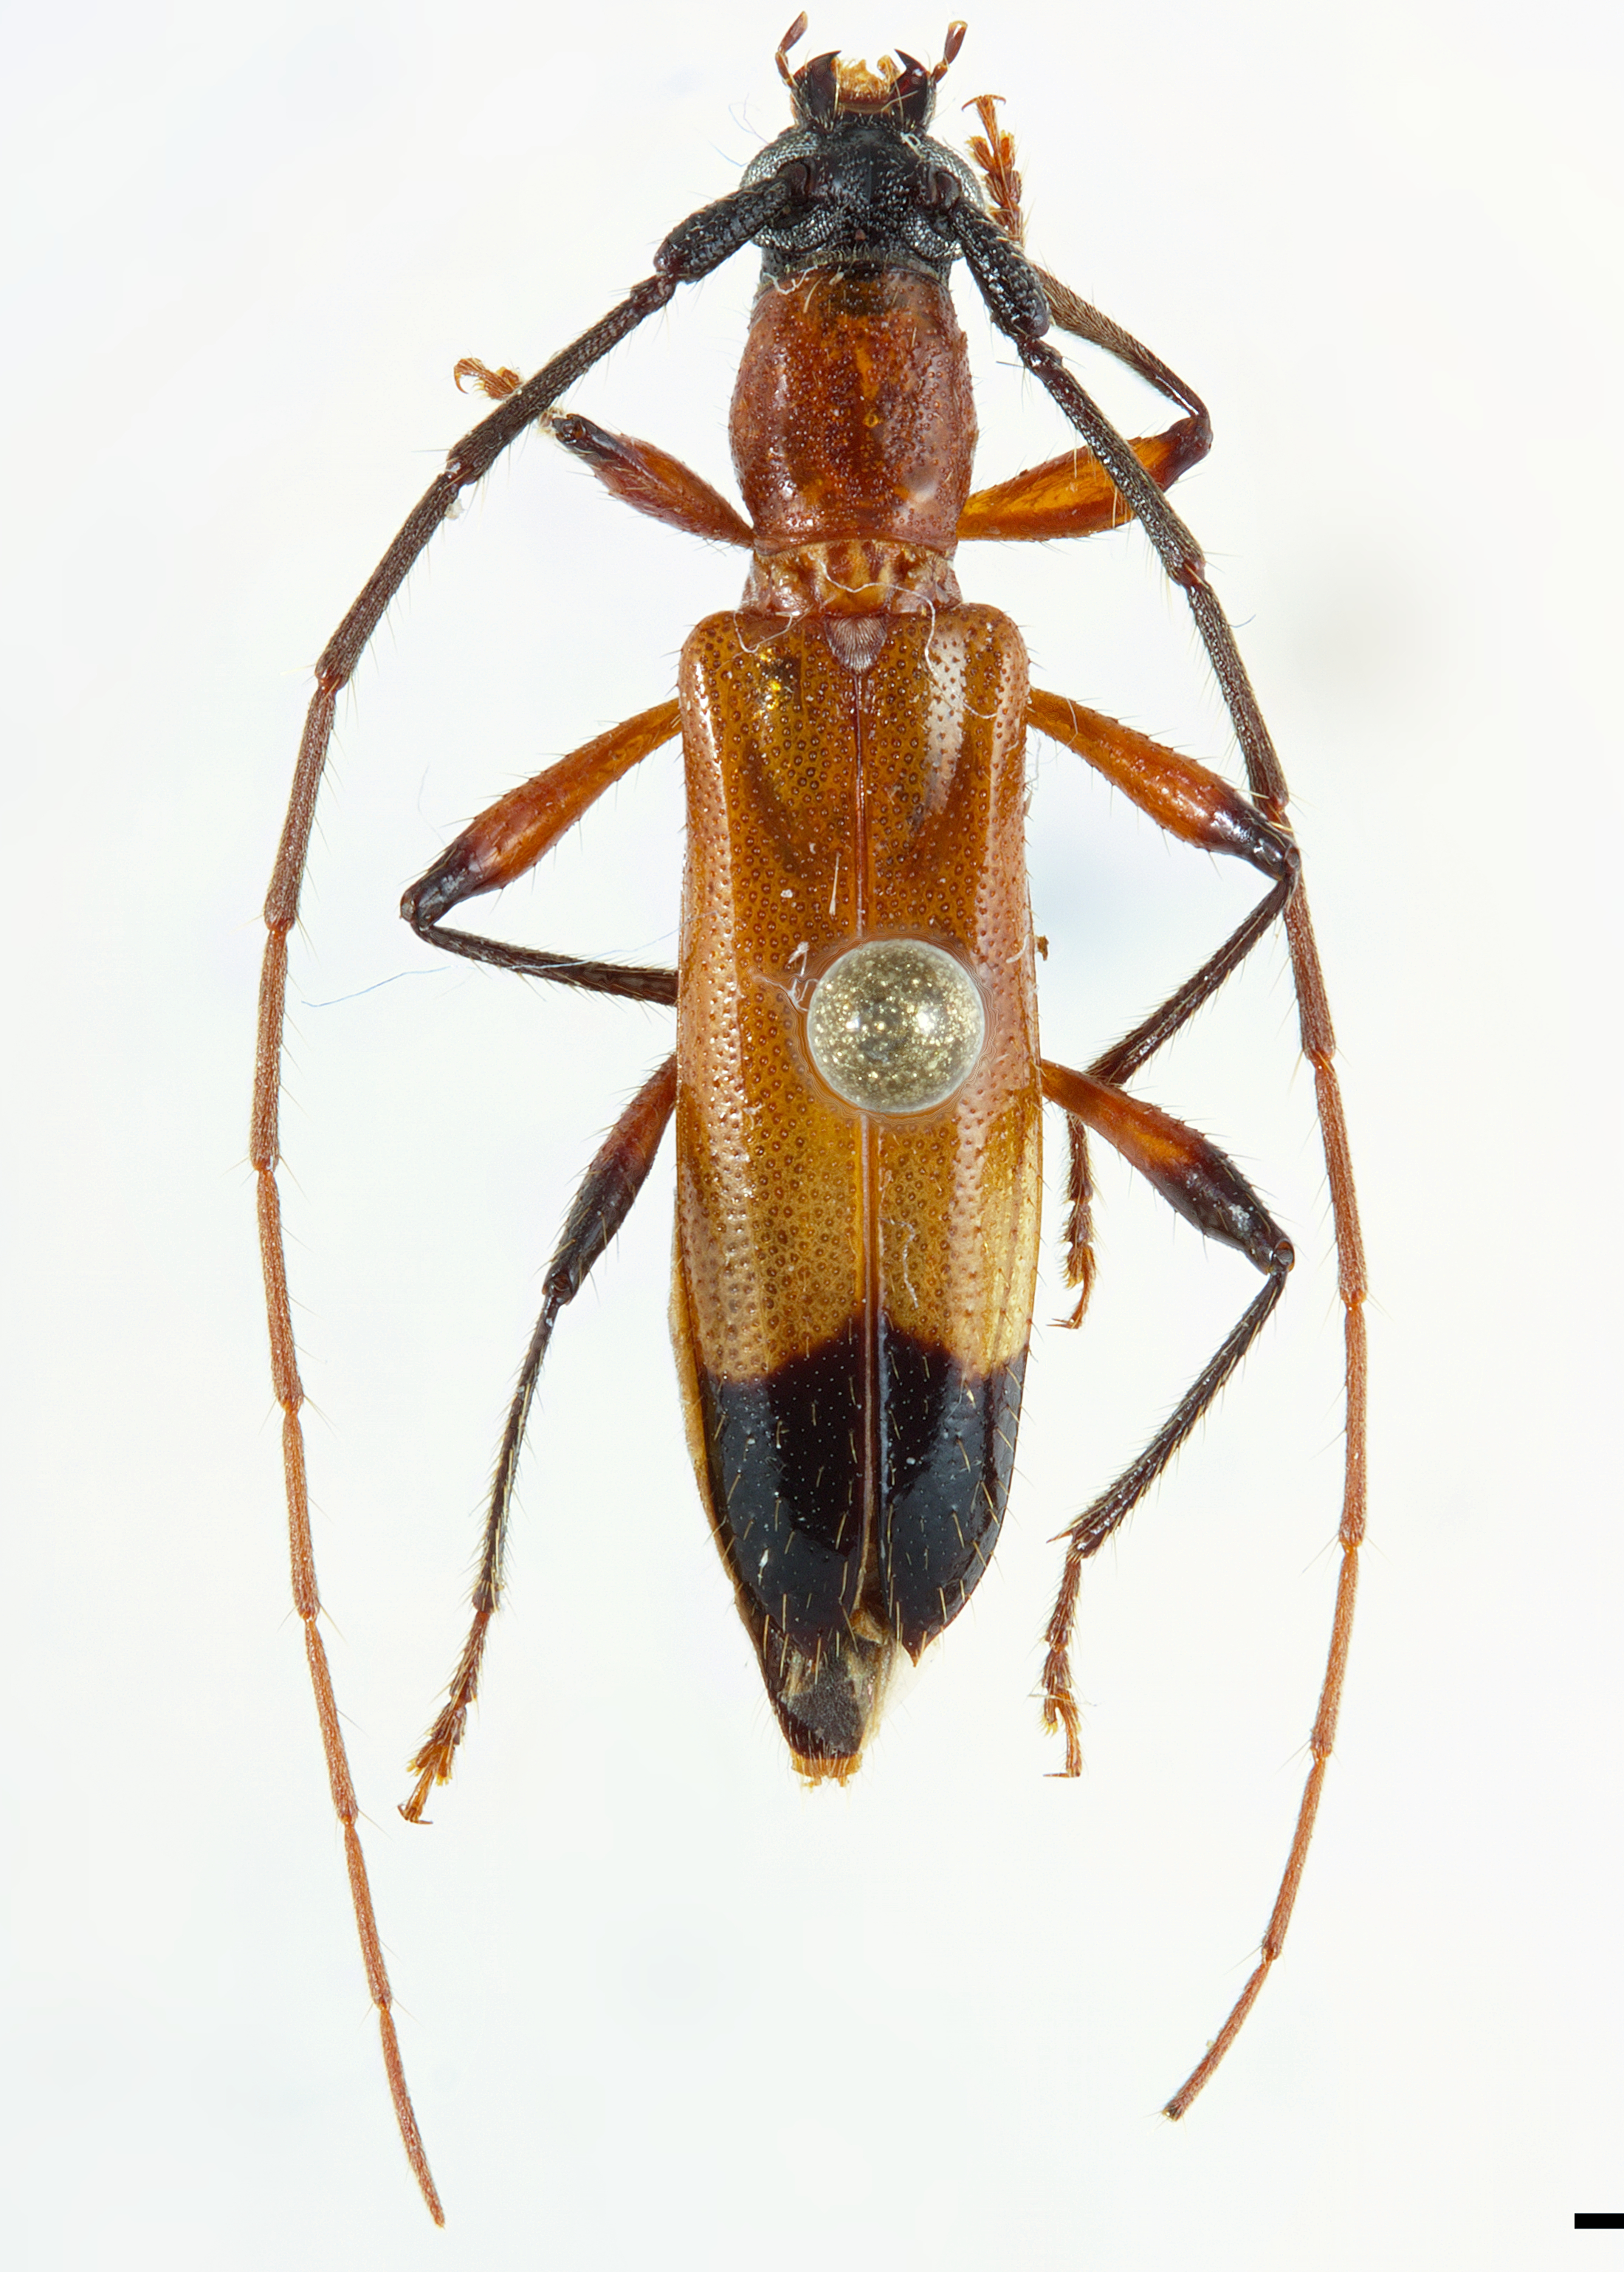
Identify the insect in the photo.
Ectenessa villardi
